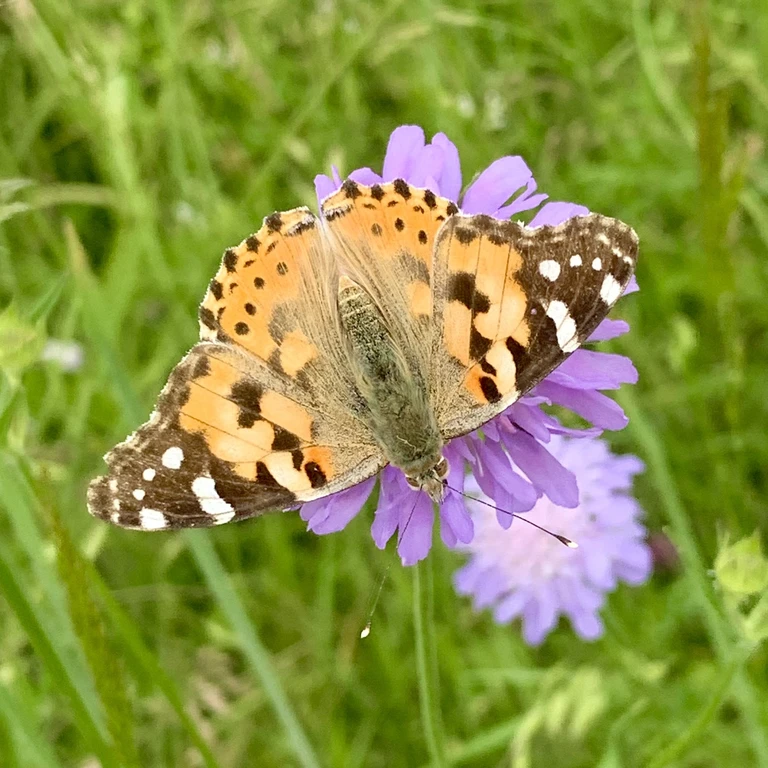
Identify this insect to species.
Vanessa cardui
